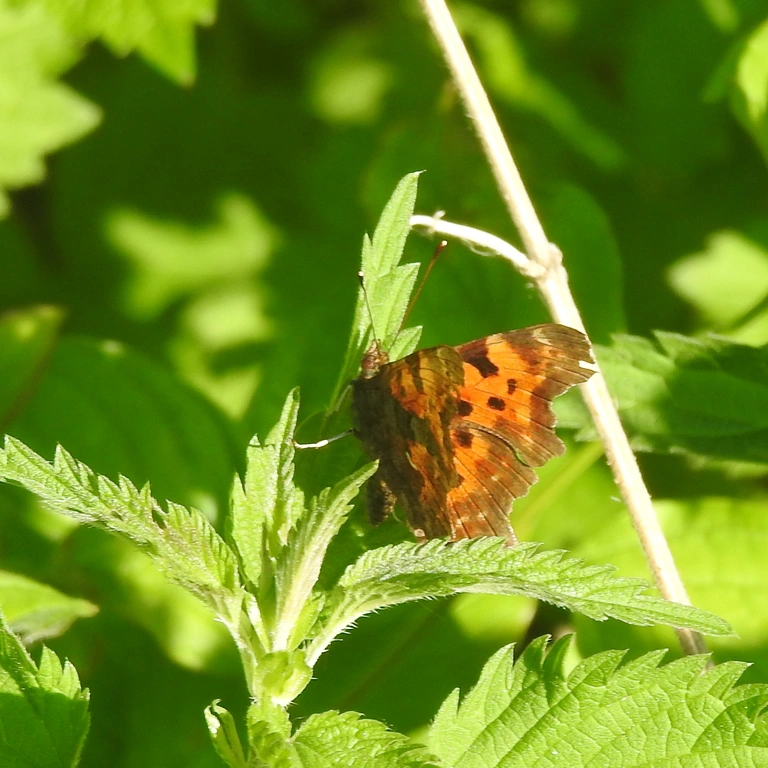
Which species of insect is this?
Polygonia c-album
